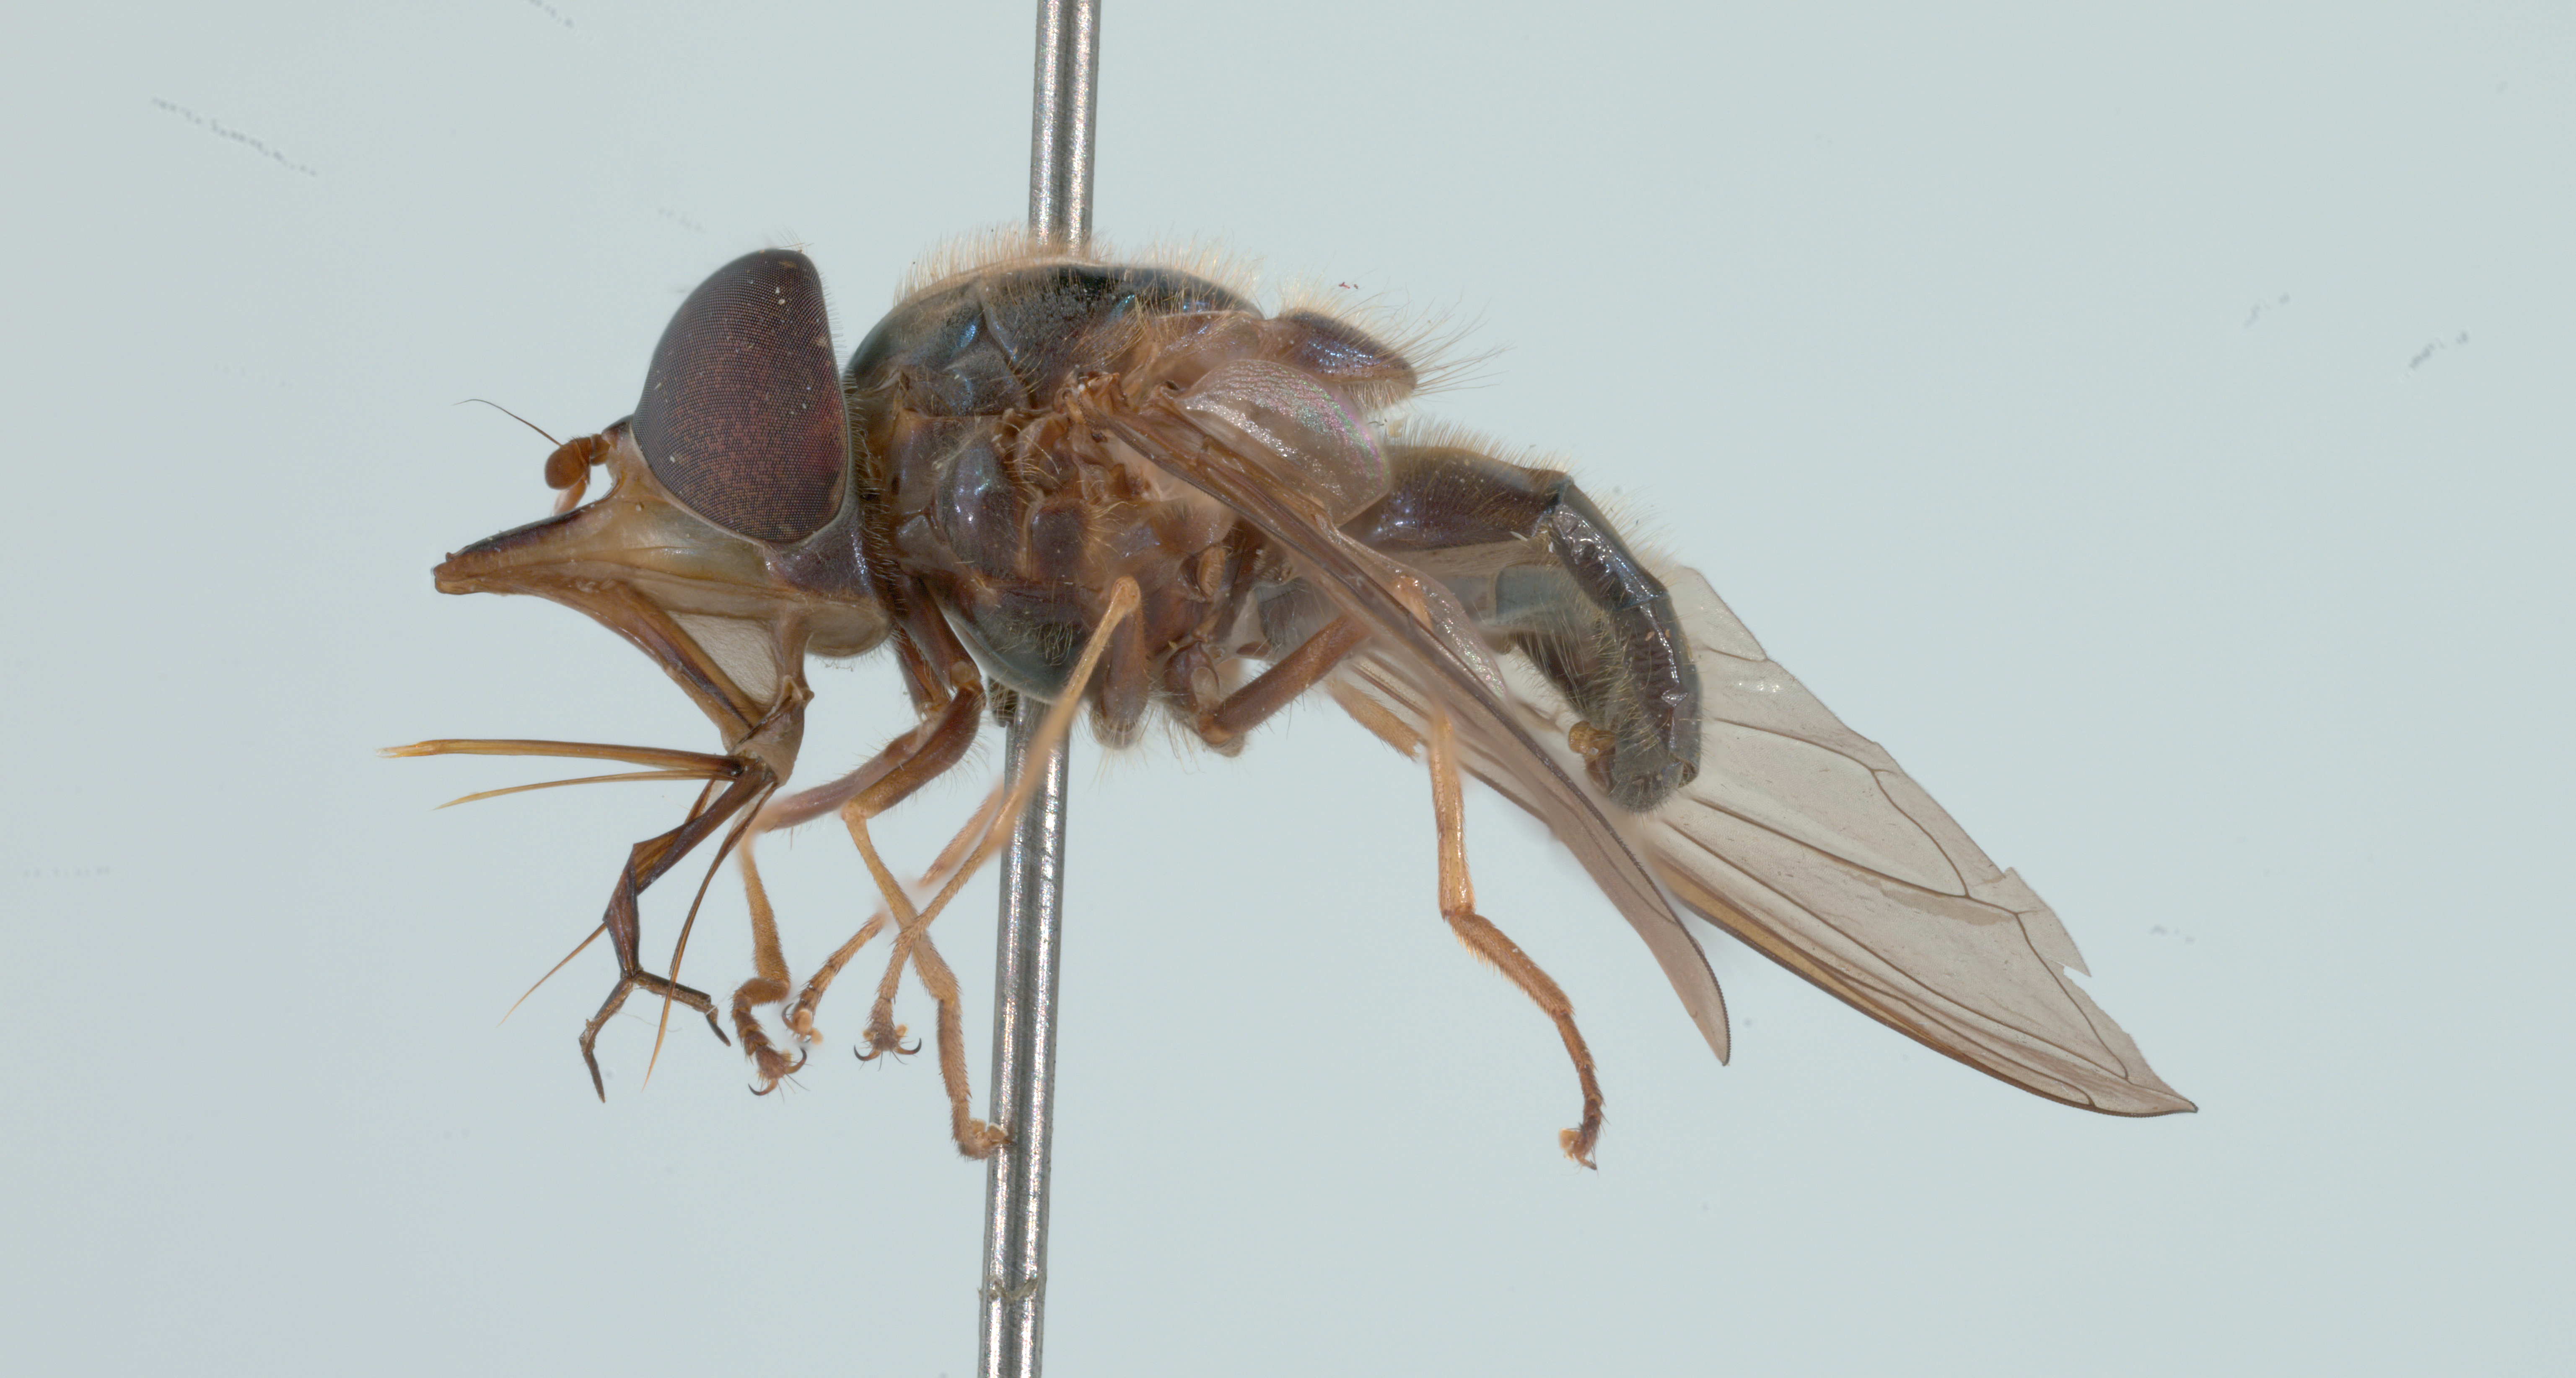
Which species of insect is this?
Rhingia fuscipes
